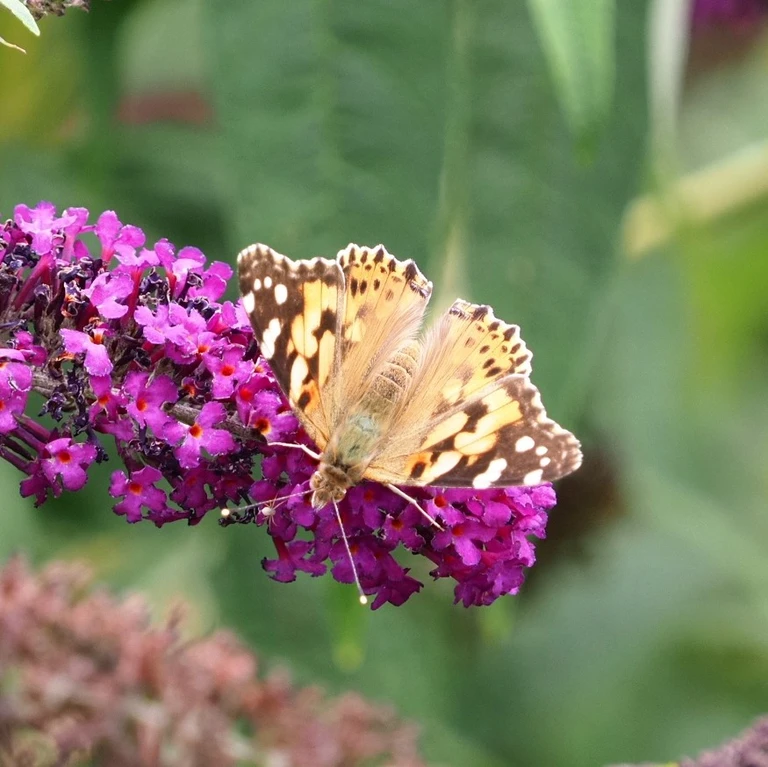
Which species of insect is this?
Vanessa cardui
